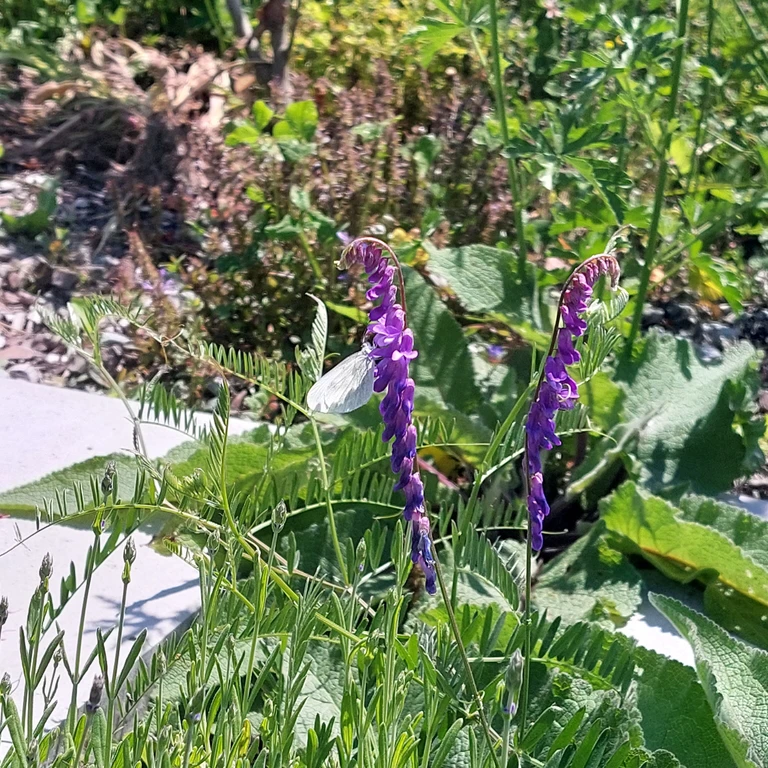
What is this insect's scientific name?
Leptidea sinapis/juvernica
